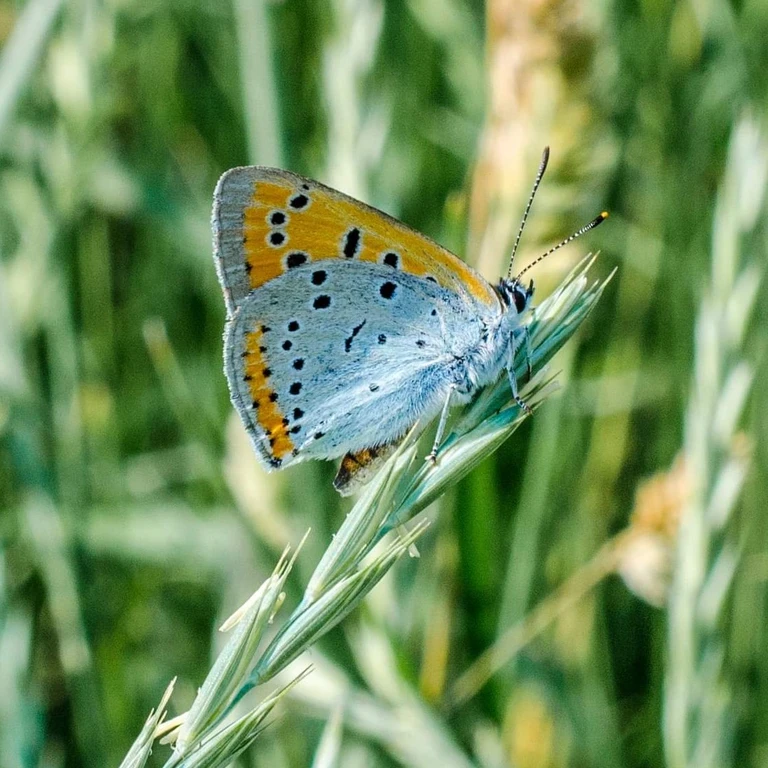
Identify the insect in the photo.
Lycaena dispar
